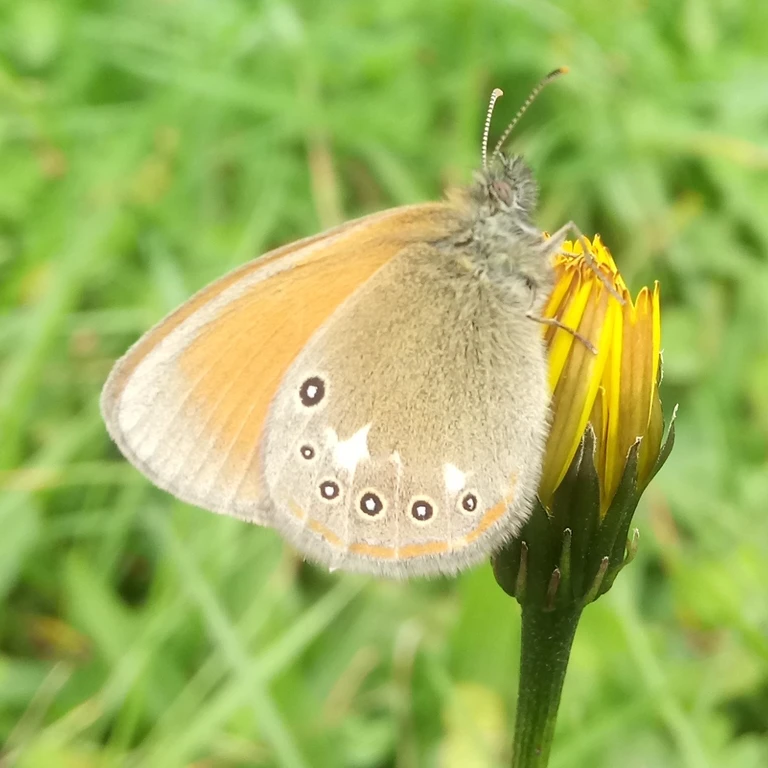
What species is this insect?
Coenonympha glycerion (also Coenonympha iphis)
